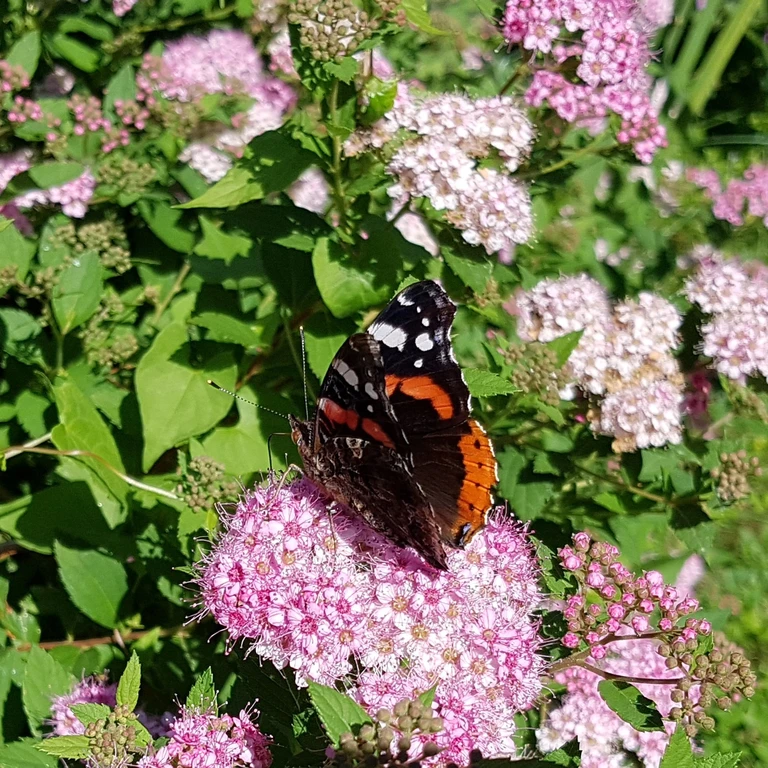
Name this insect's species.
Vanessa atalanta
